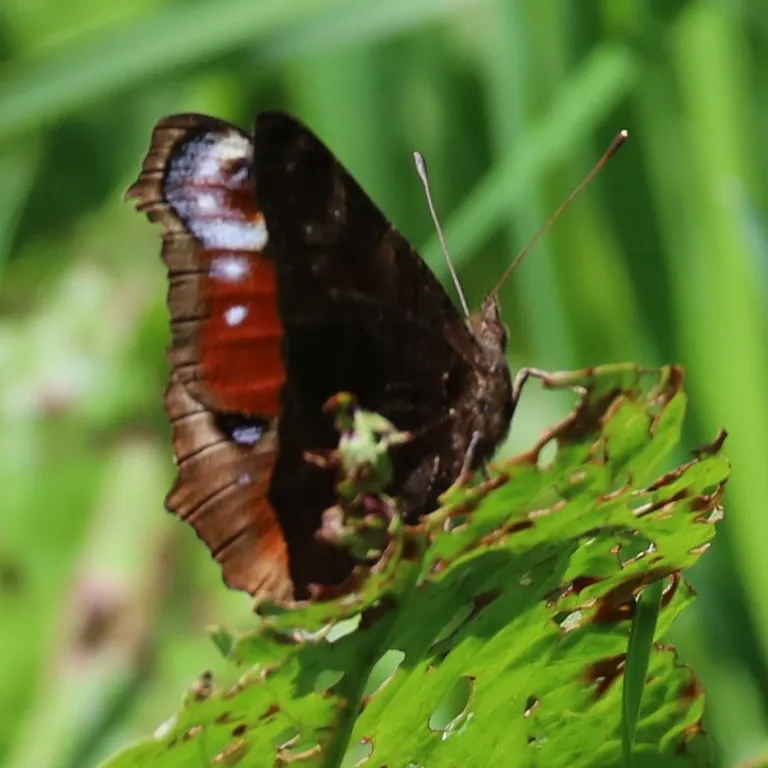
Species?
Aglais io
